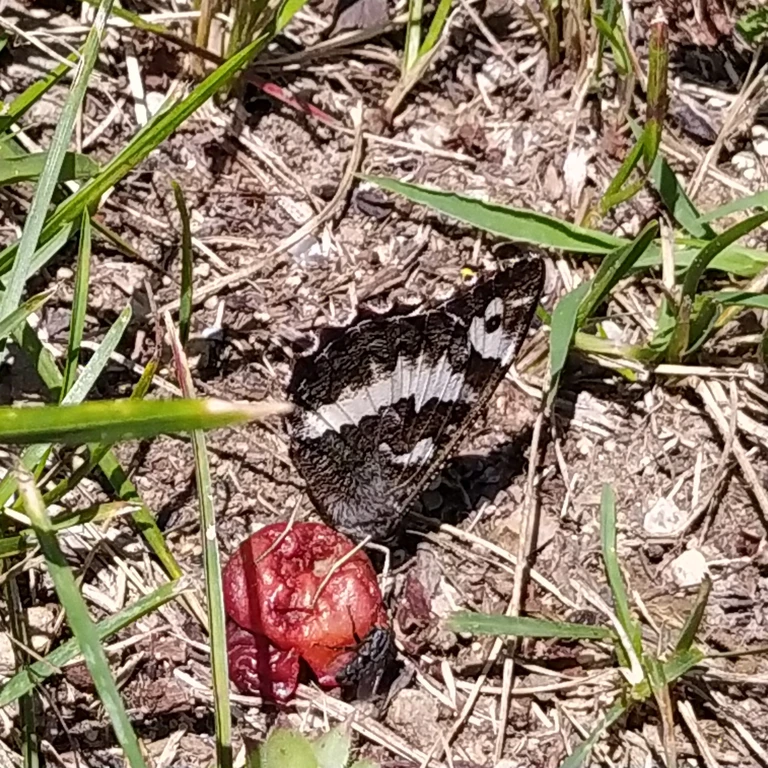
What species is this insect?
Brintesia circe
